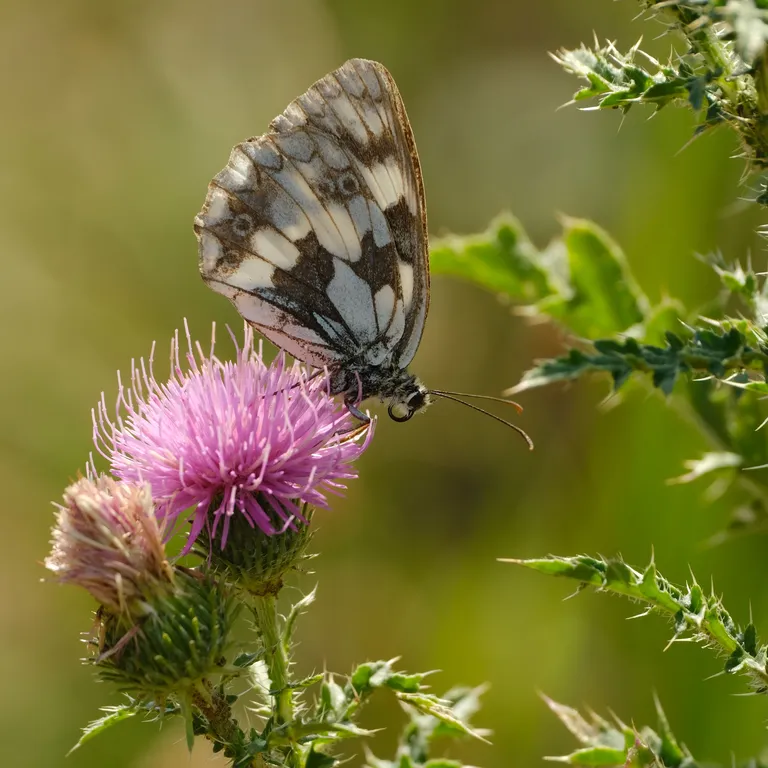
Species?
Melanargia galathea
